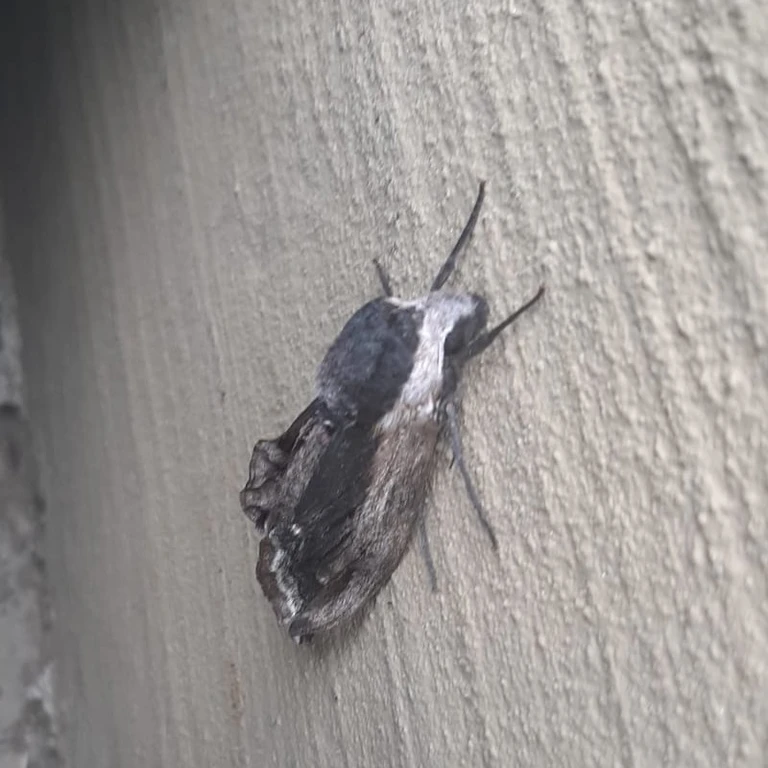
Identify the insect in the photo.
Sphinx ligustri
